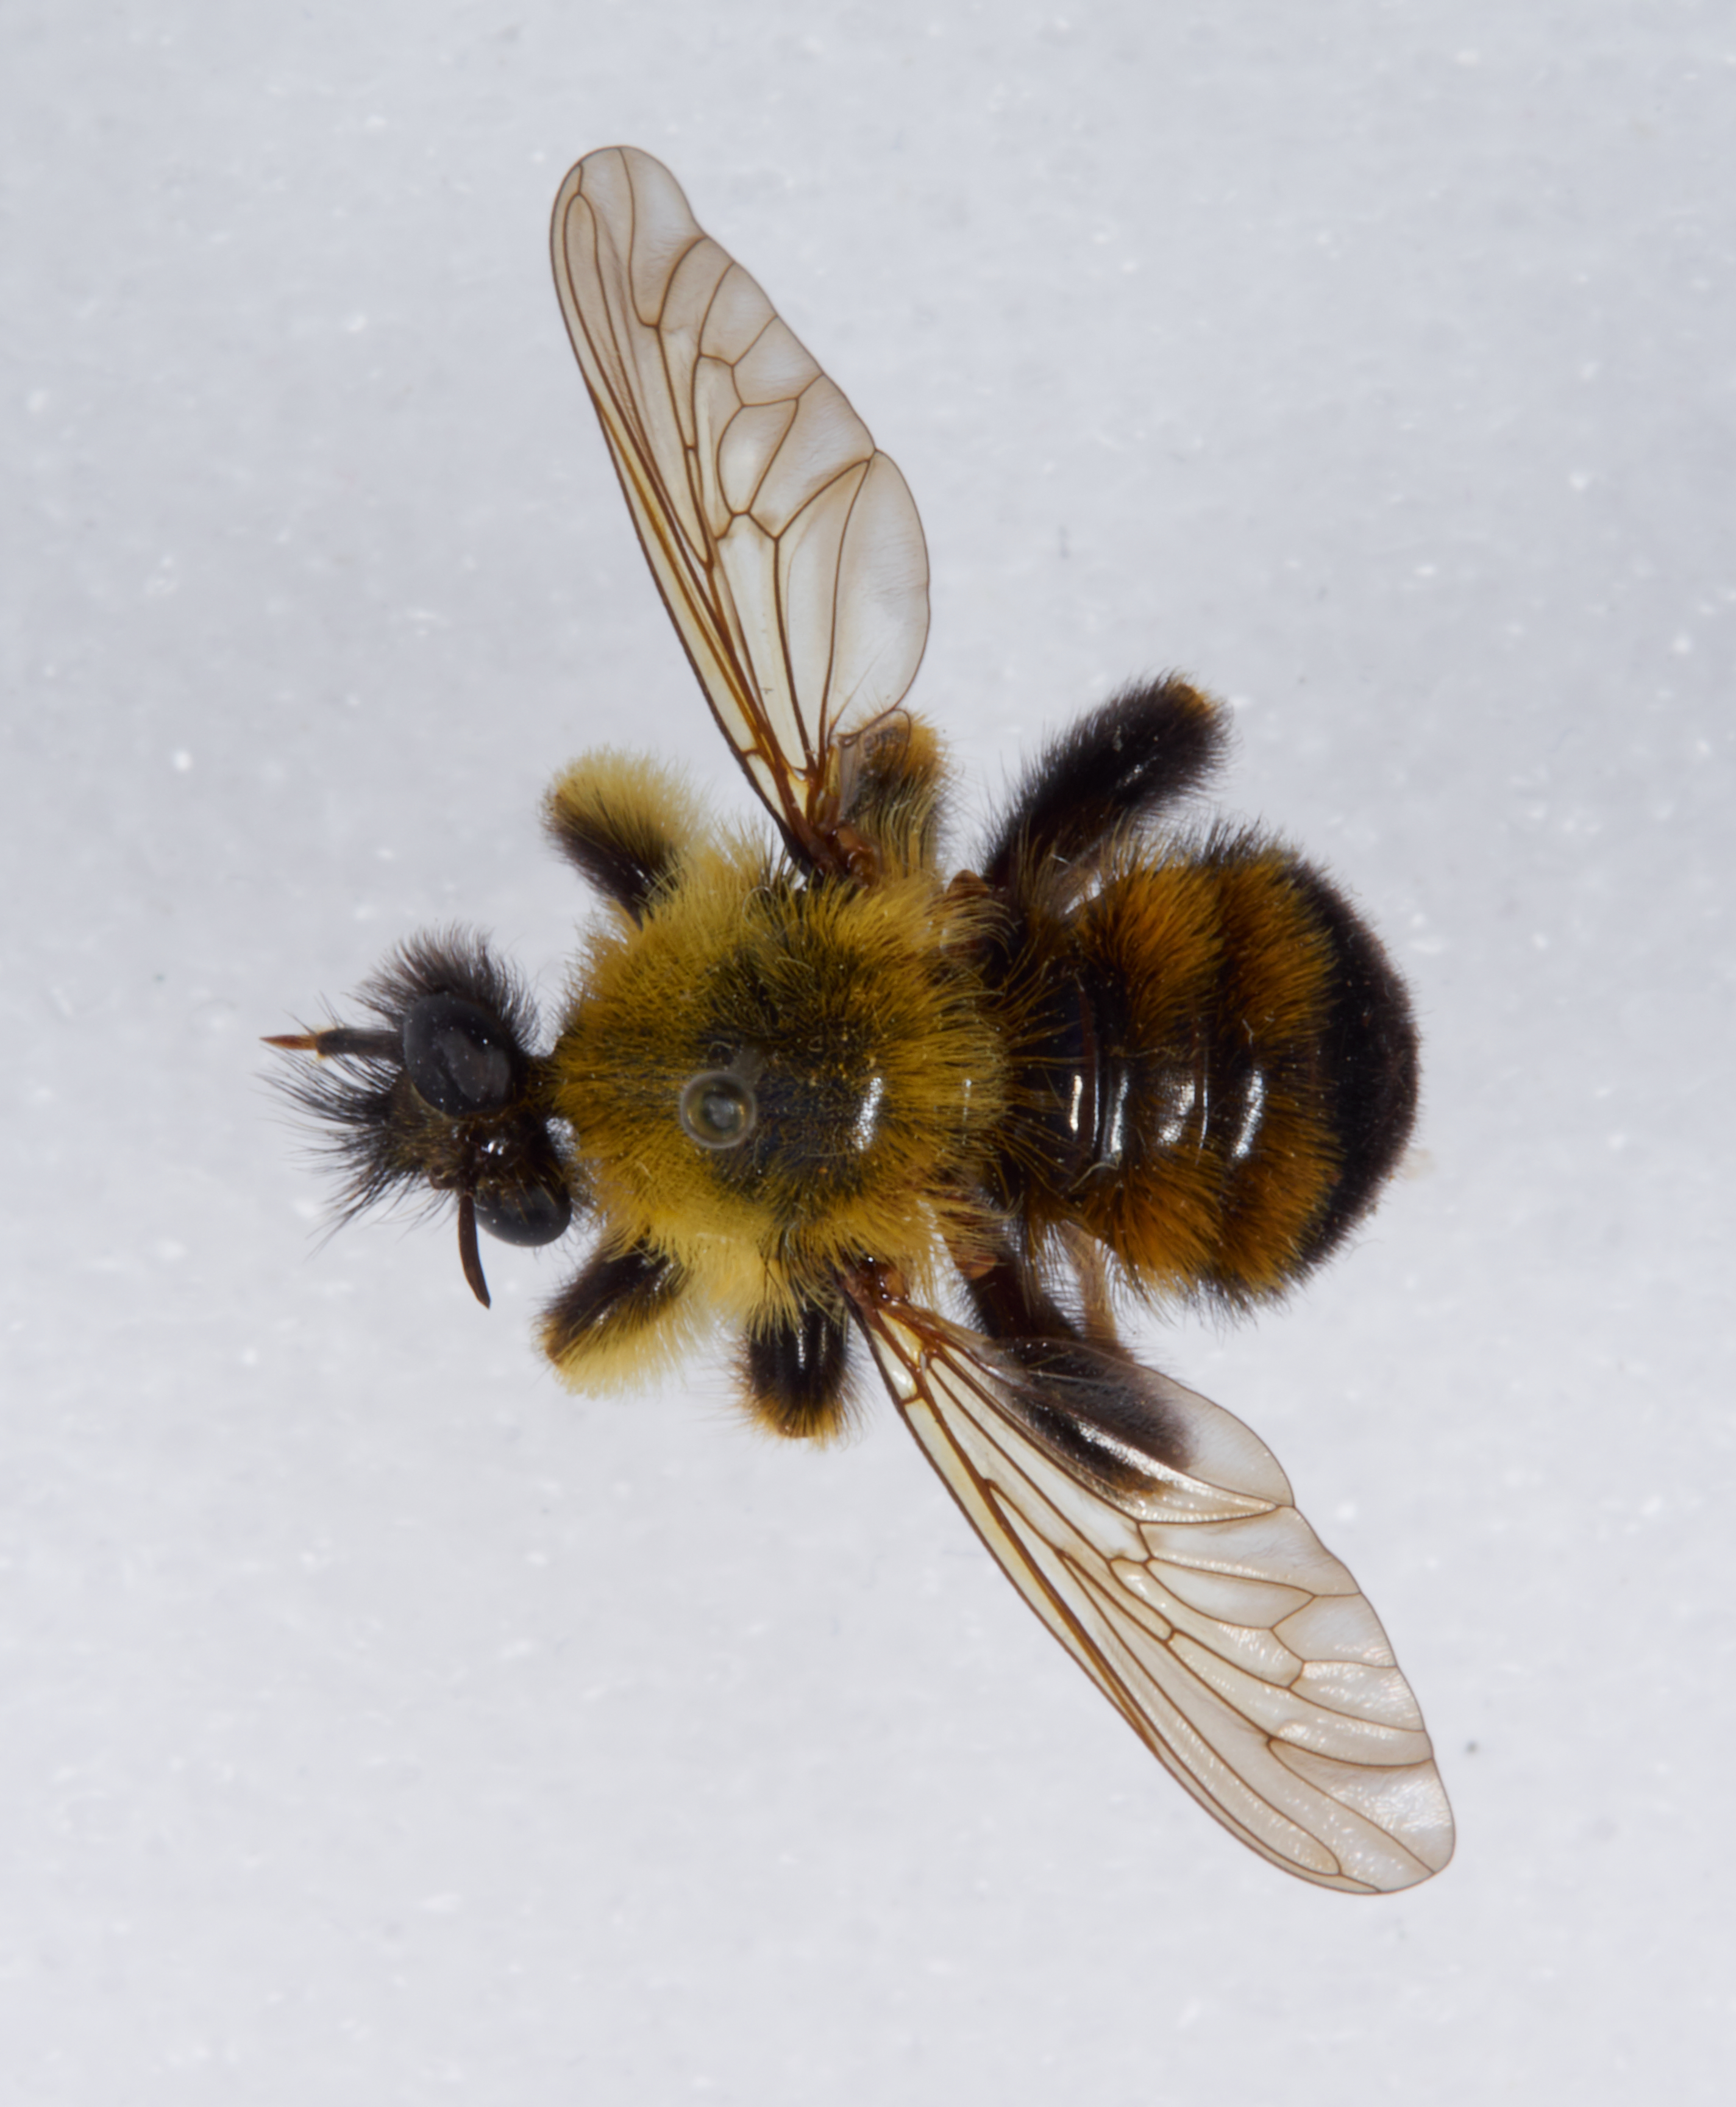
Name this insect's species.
Laphria thoracica
